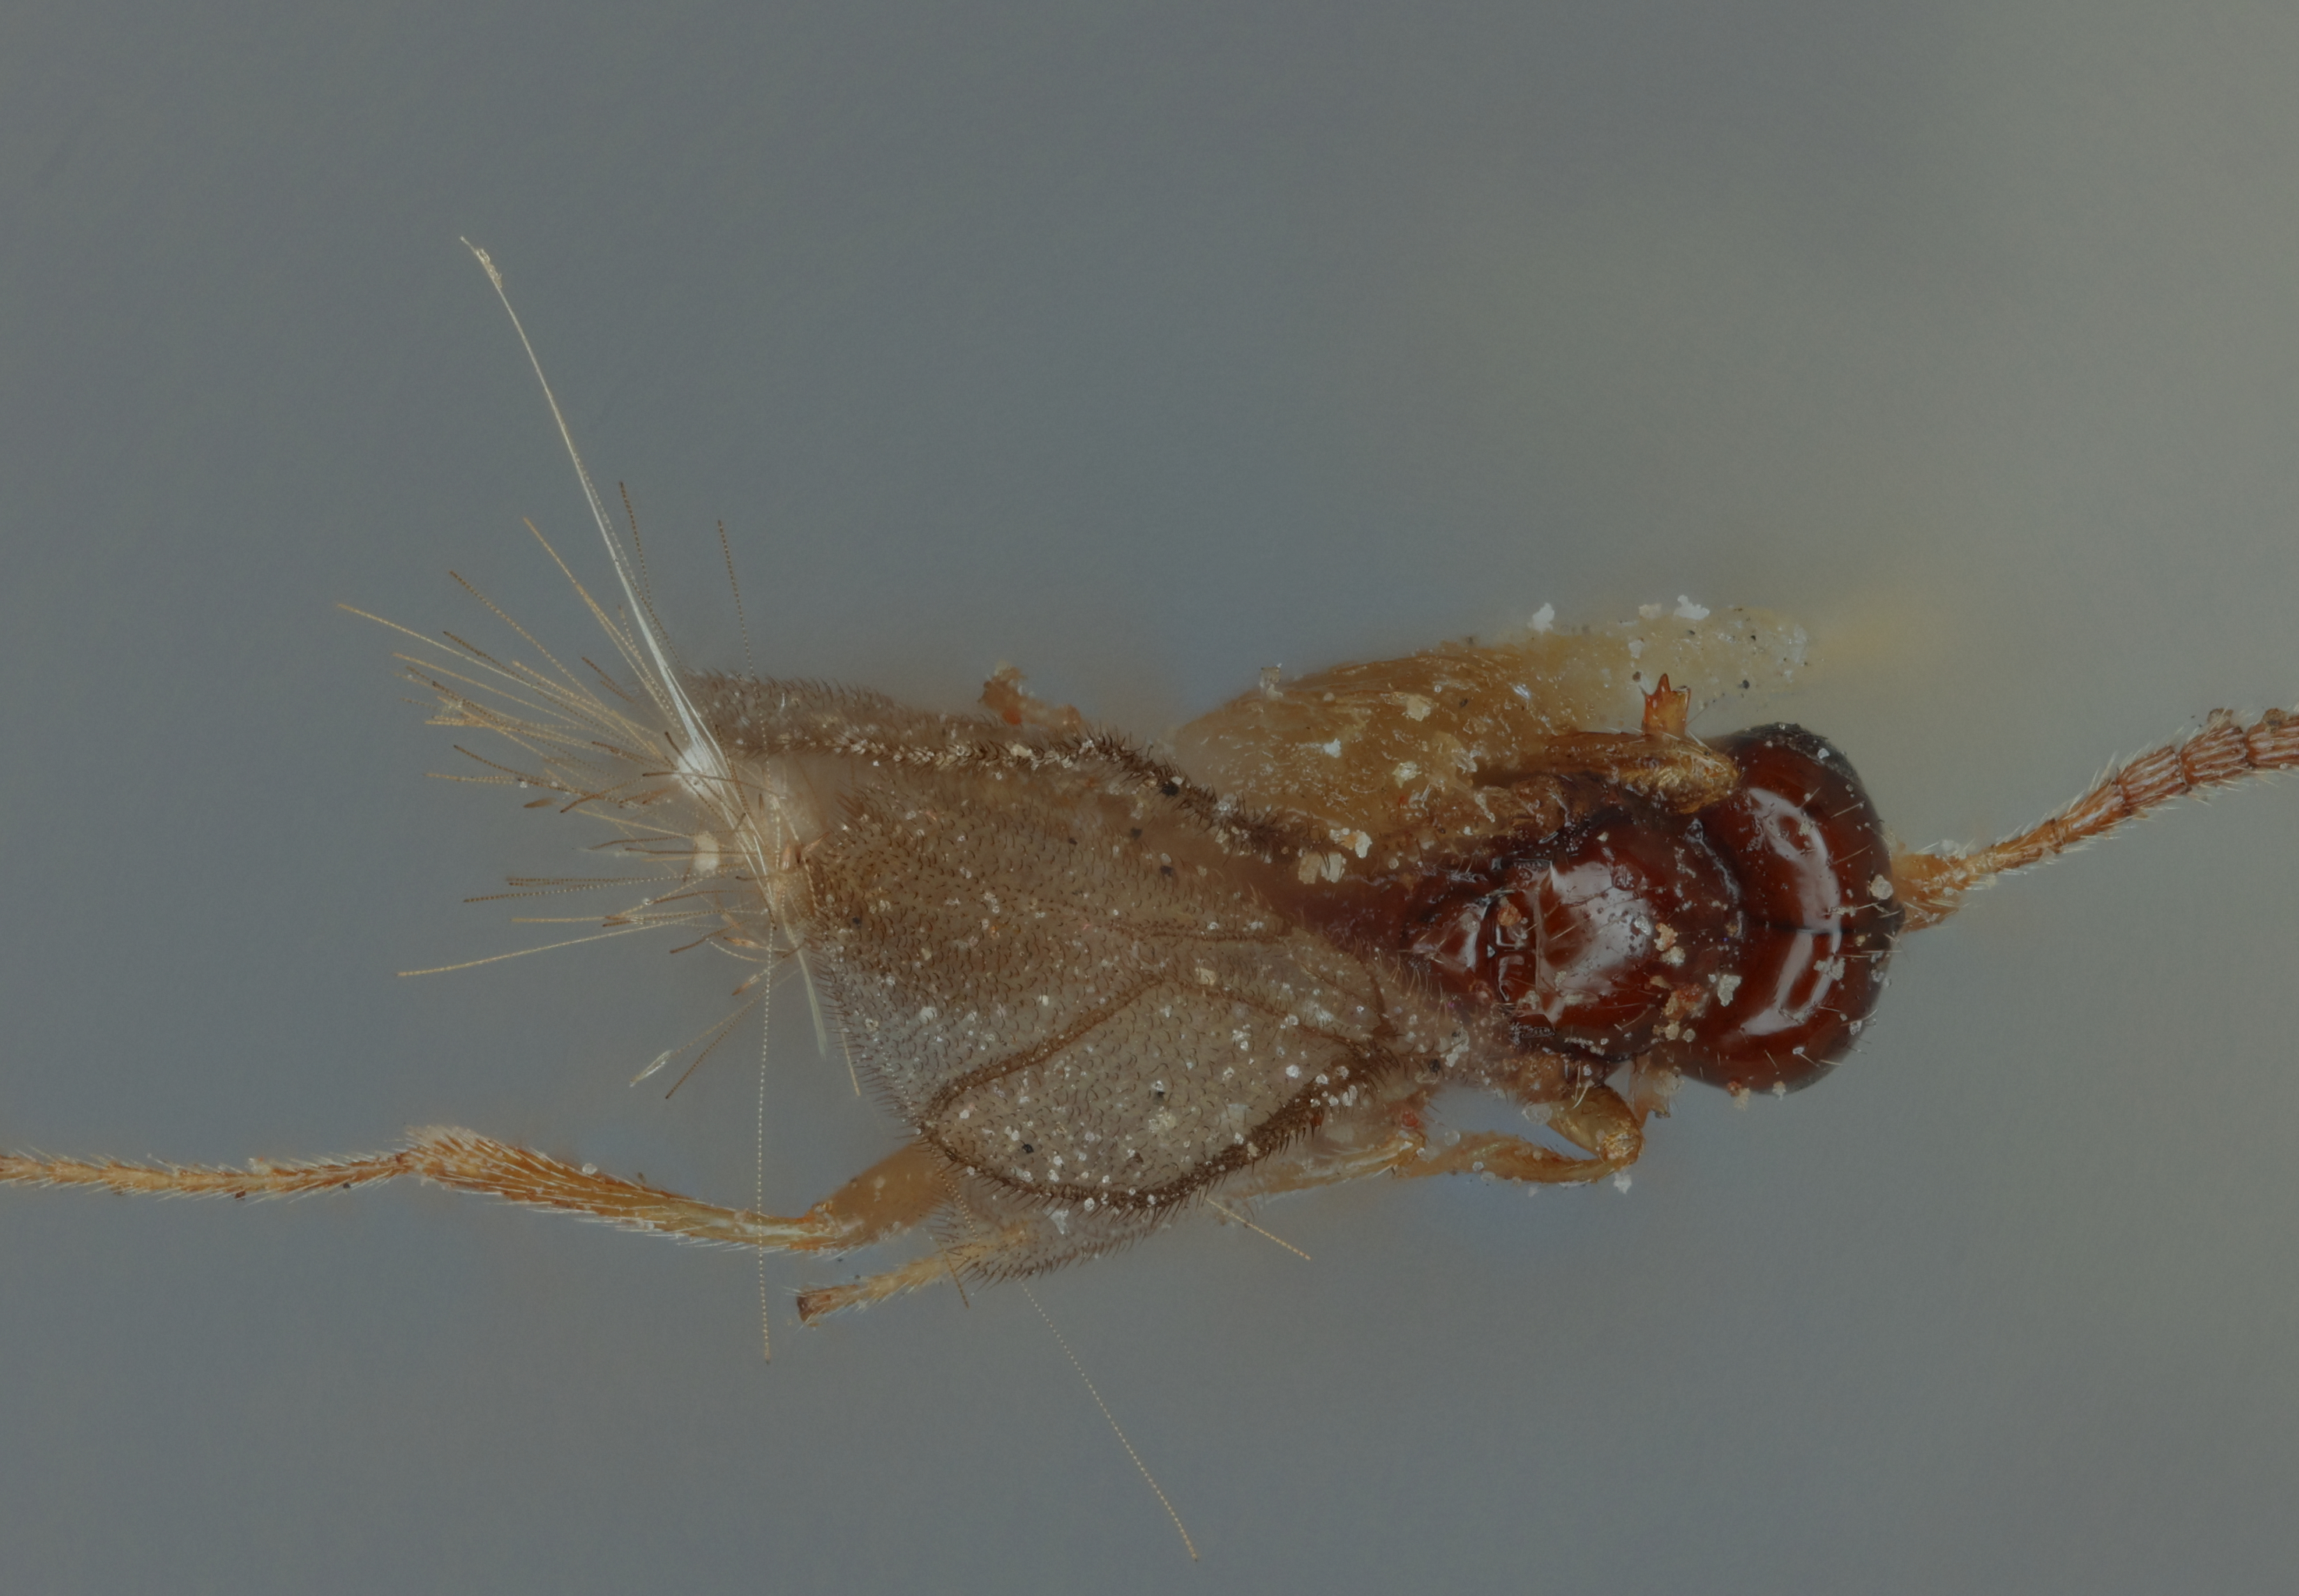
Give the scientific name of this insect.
Synaldis painteri
